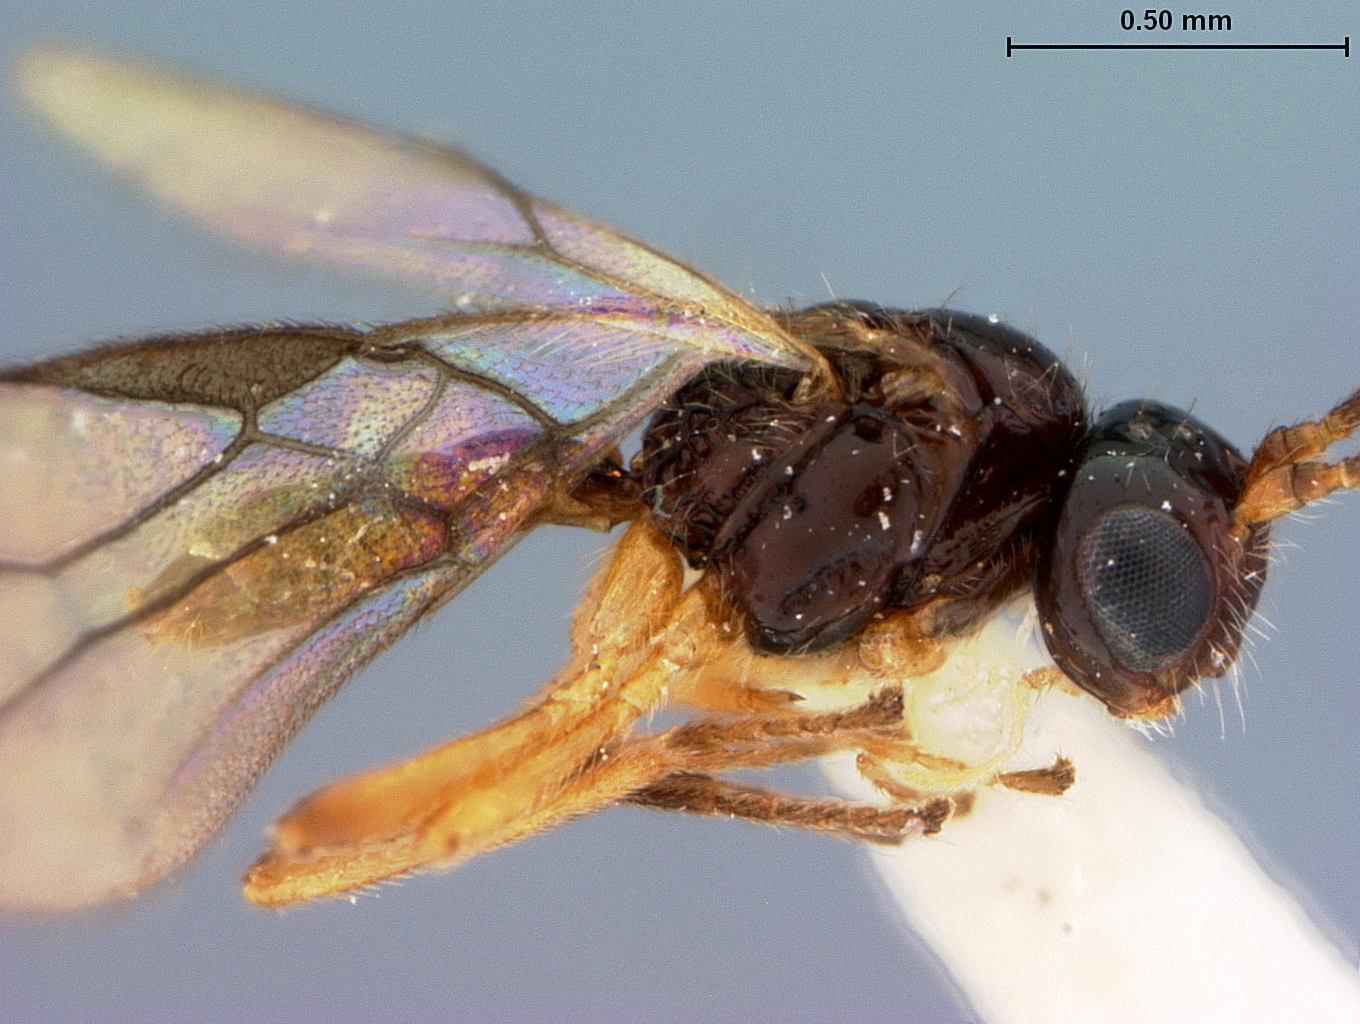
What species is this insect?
Opius townsendi
